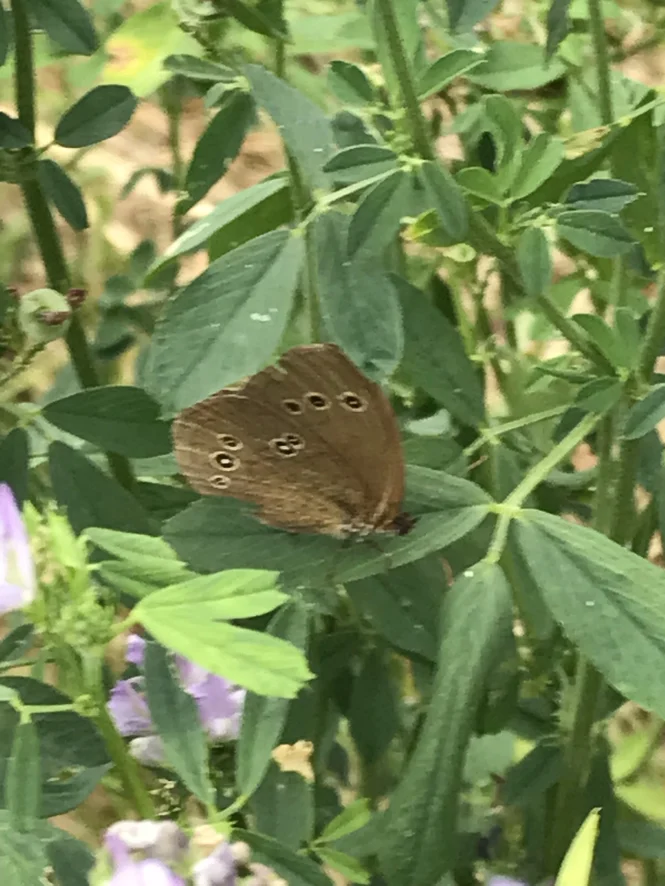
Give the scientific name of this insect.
Aphantopus hyperantus
